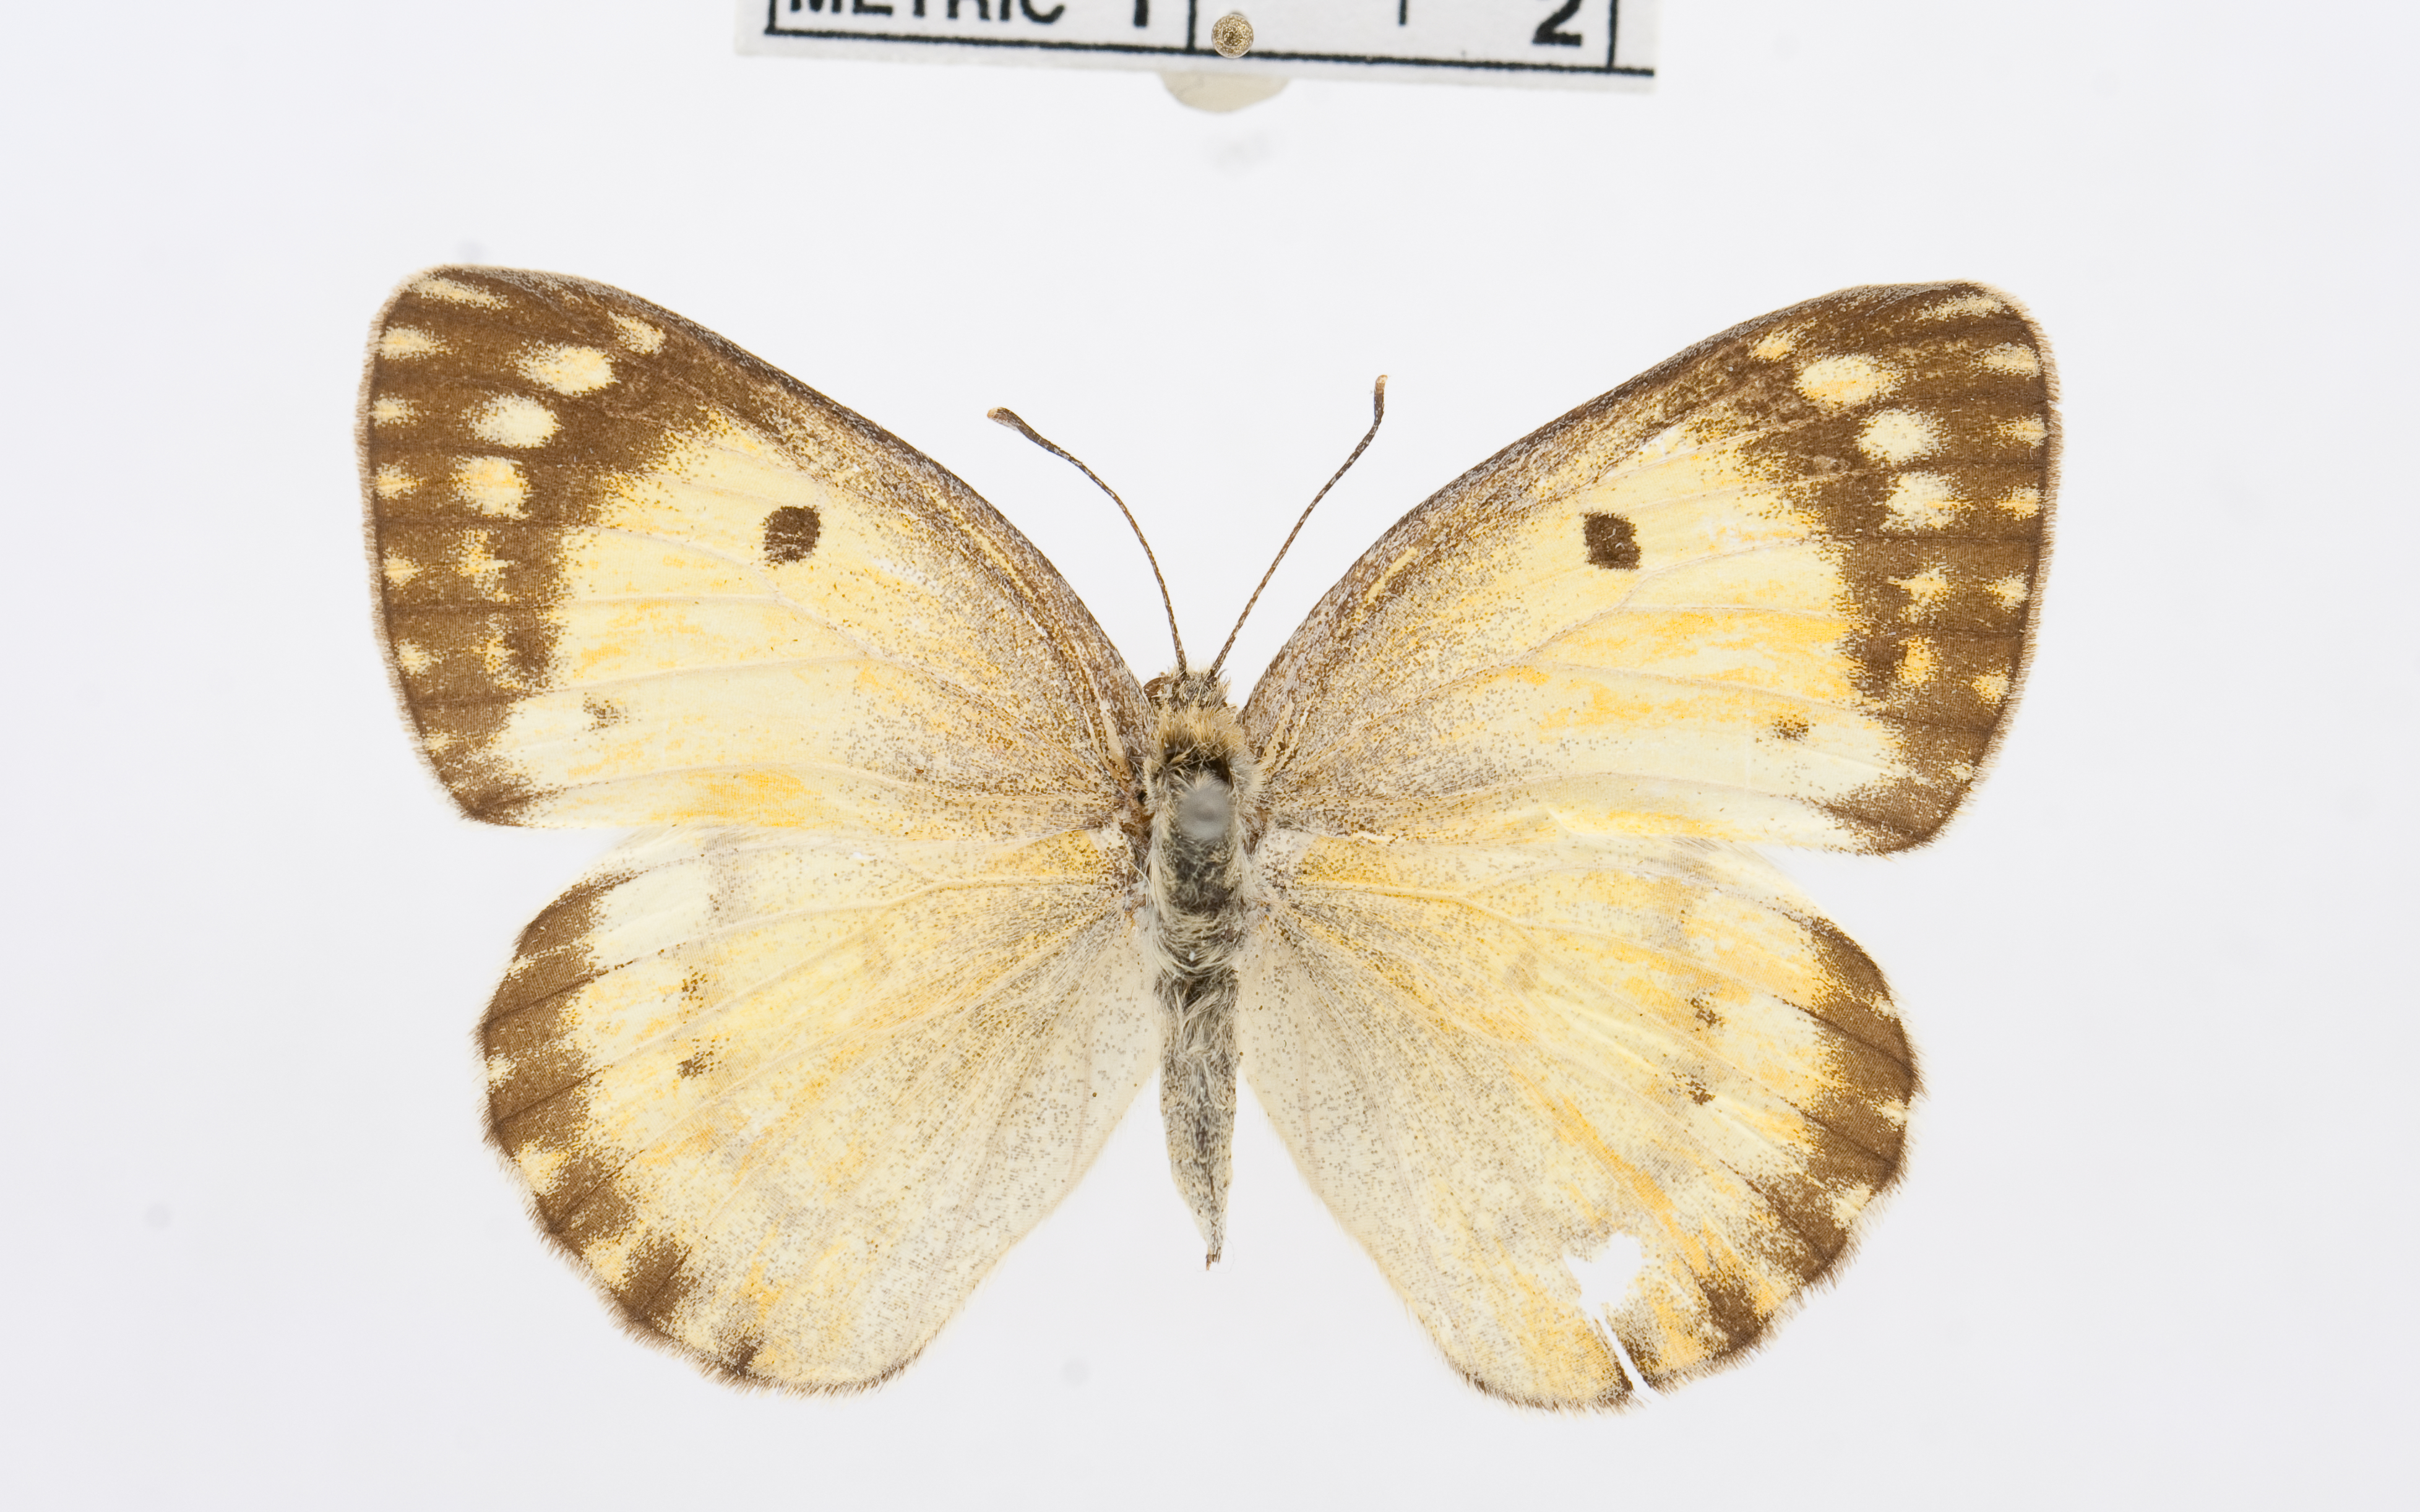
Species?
Colotis fausta
